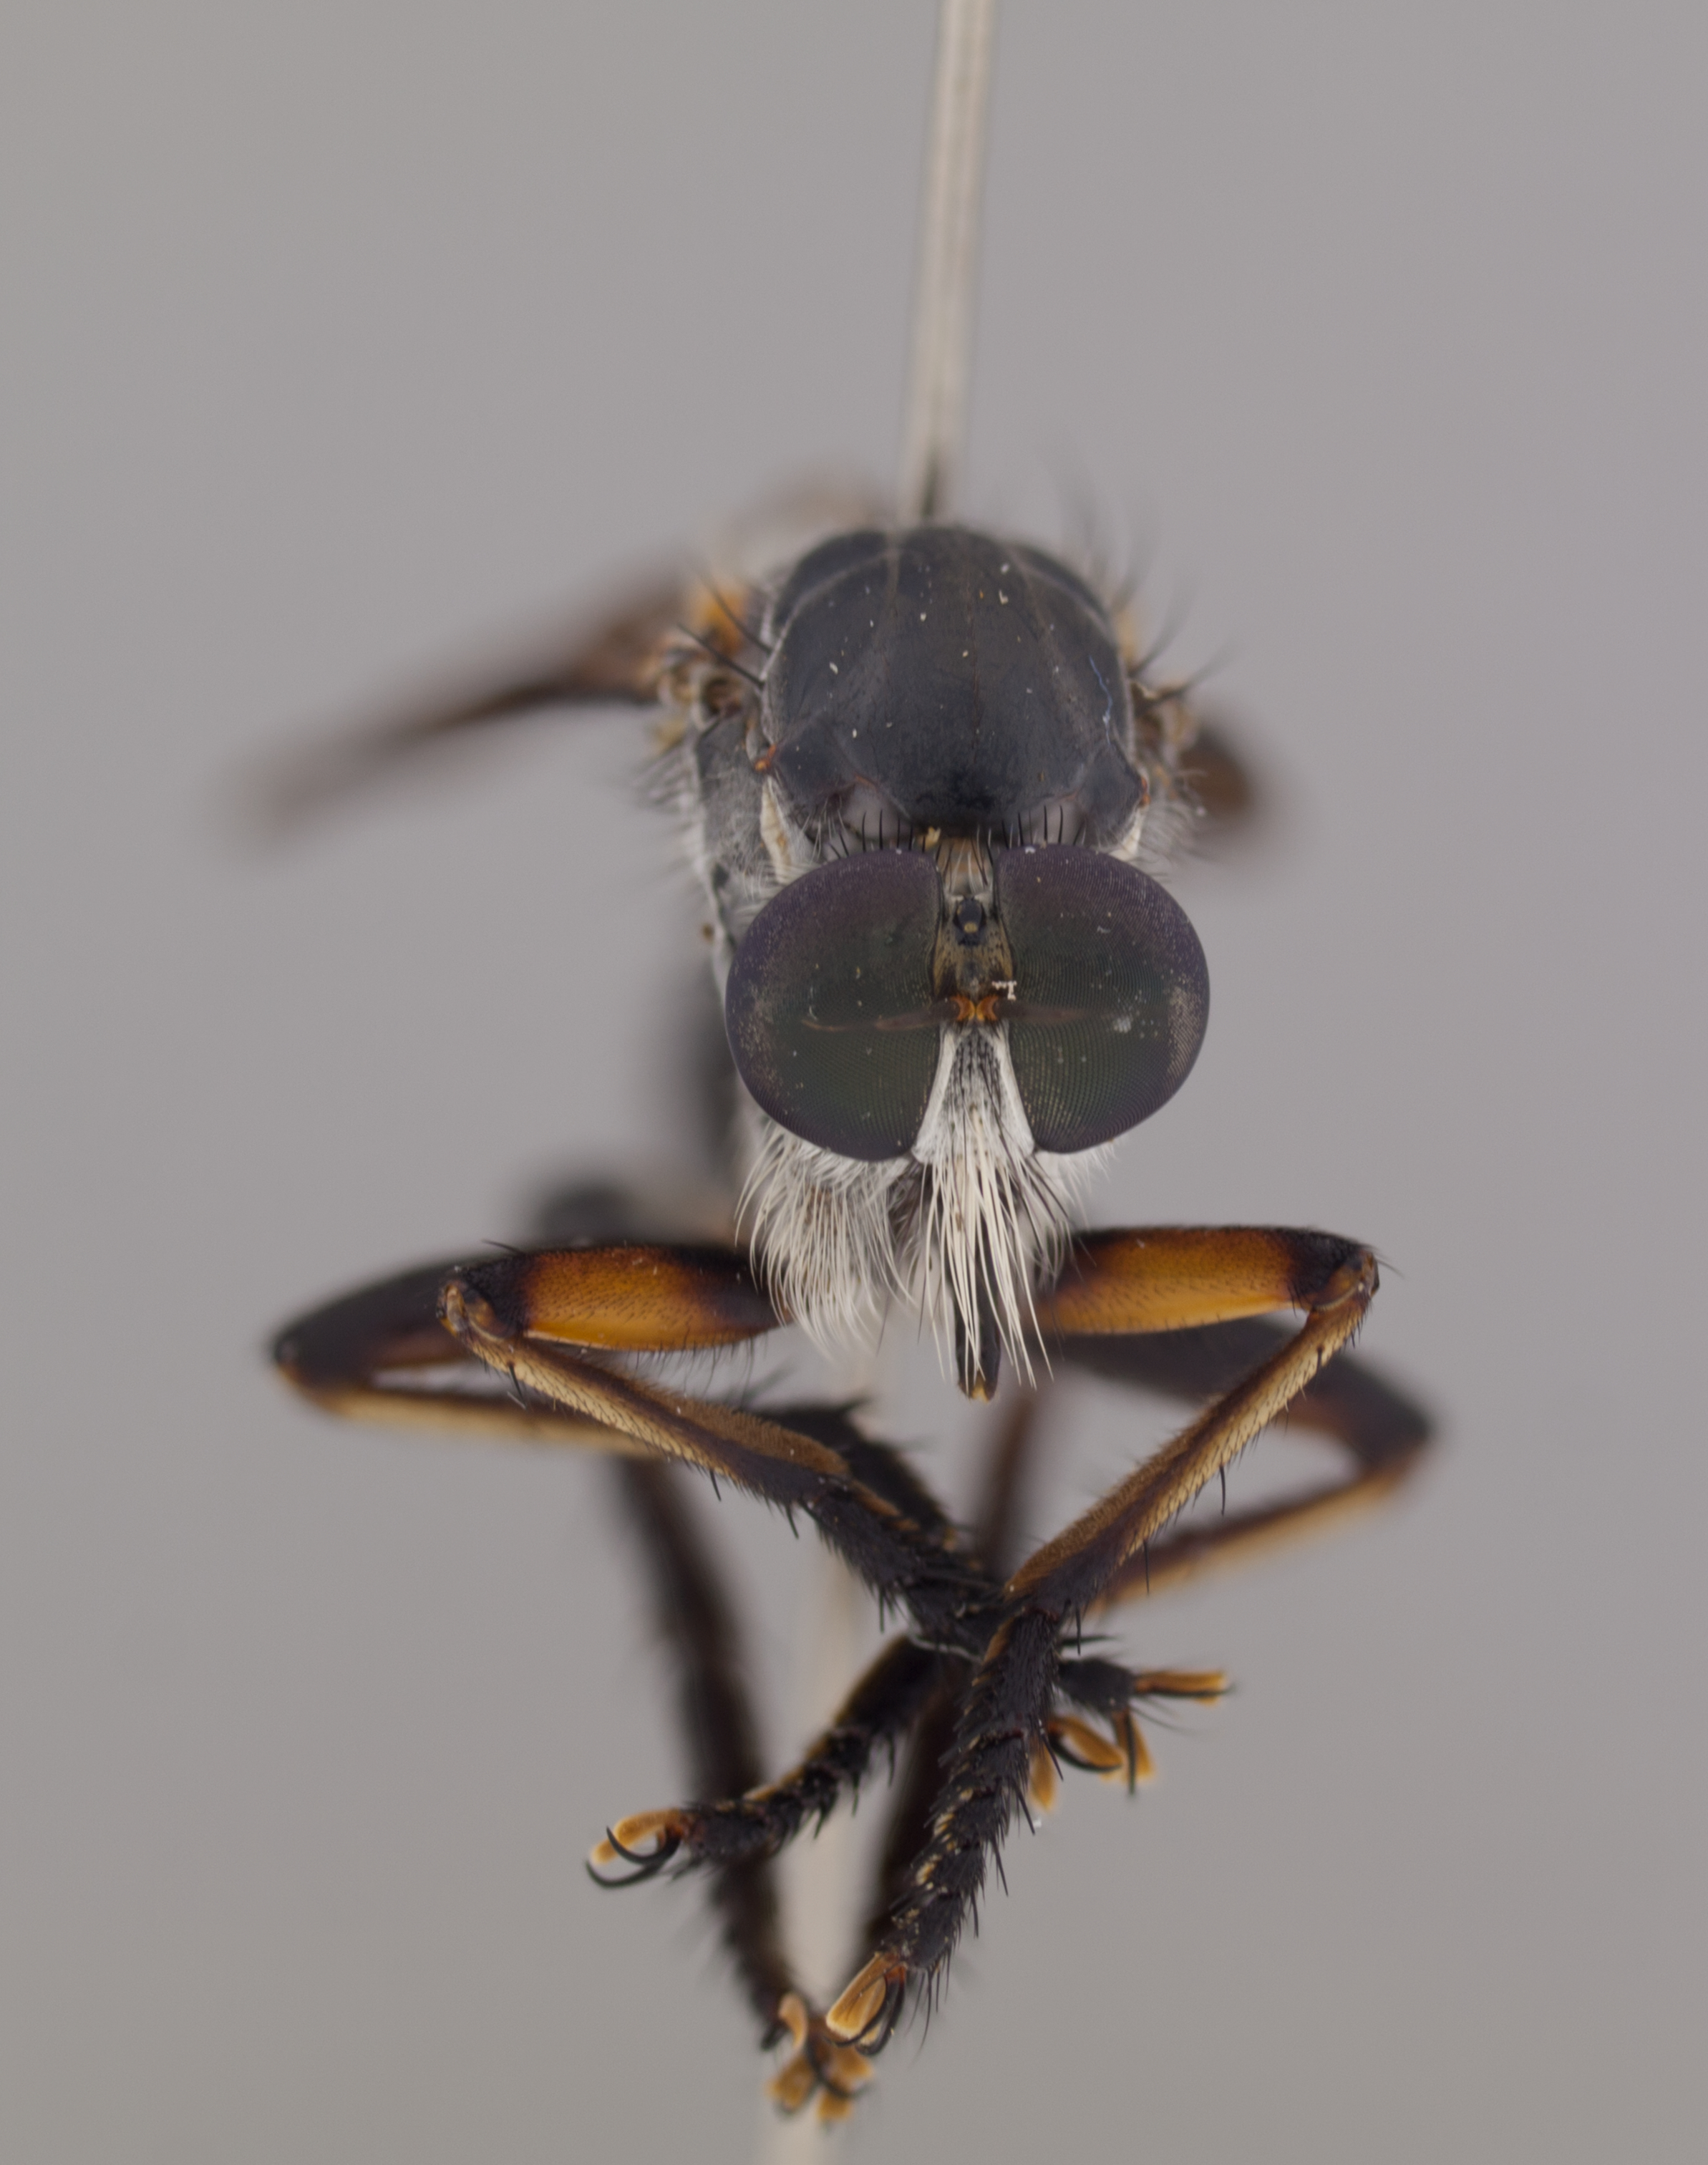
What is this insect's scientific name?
Michotamia nigra
